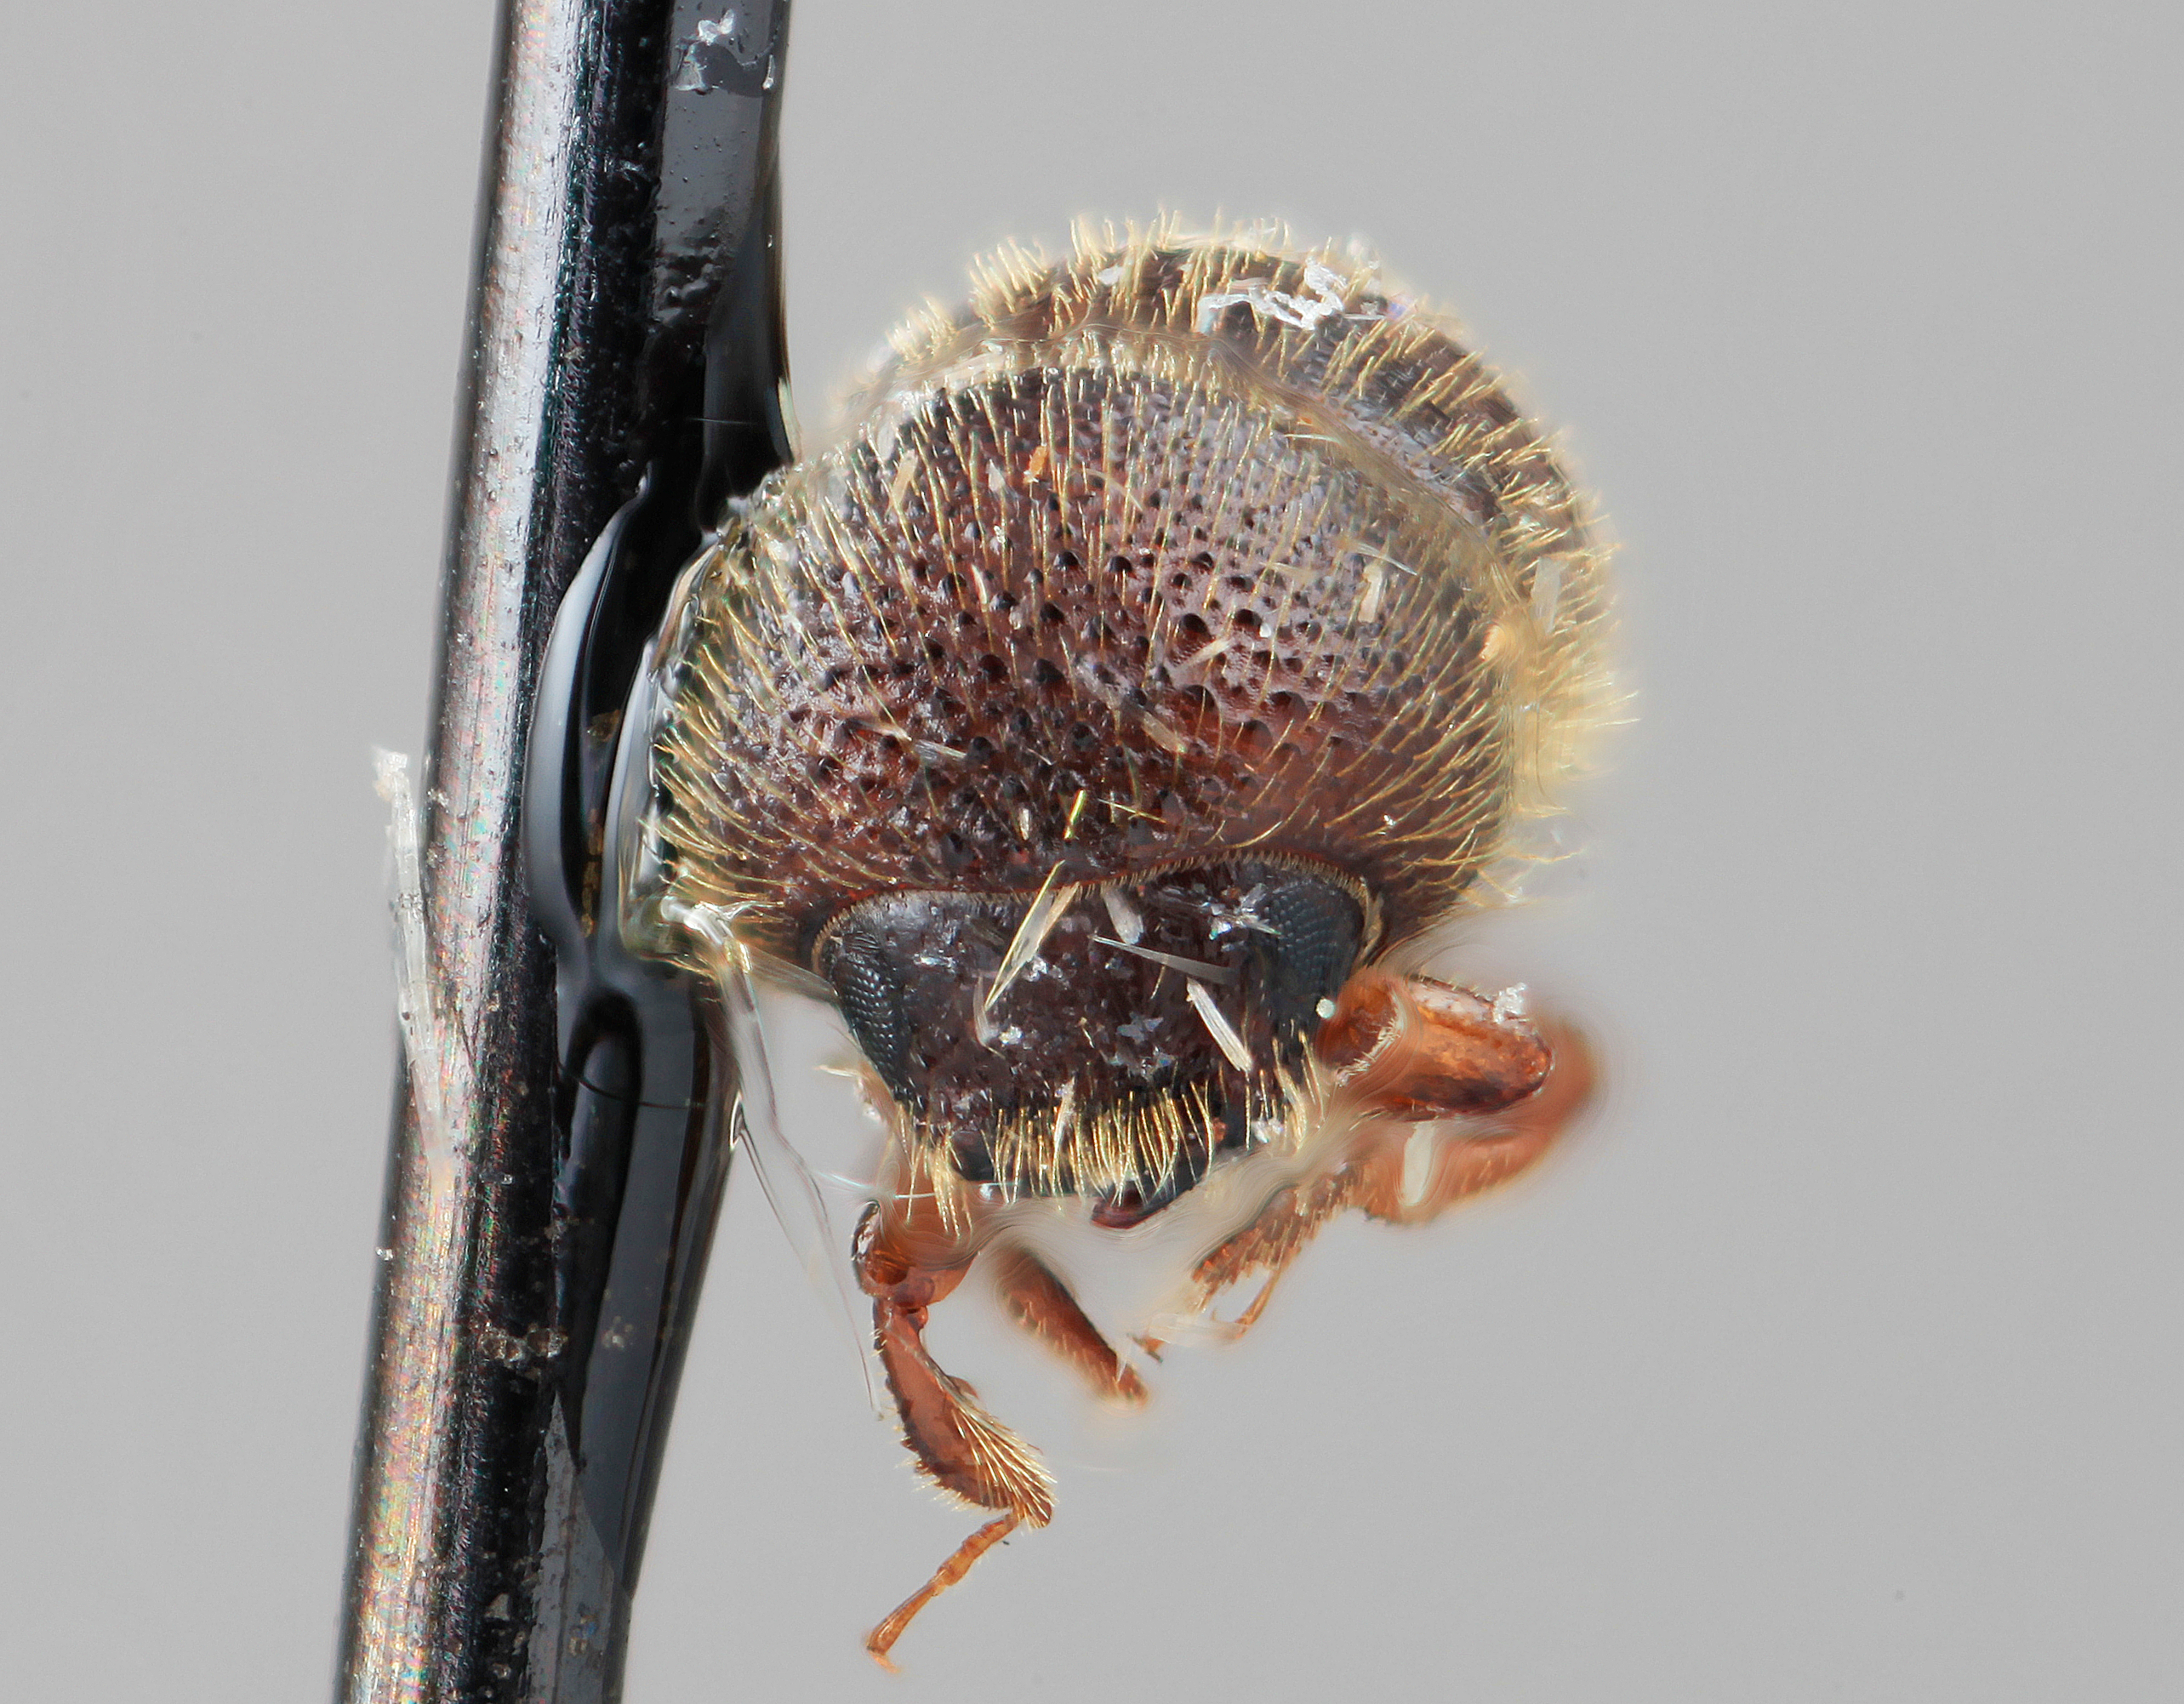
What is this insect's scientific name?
Dryocoetoides versutus
